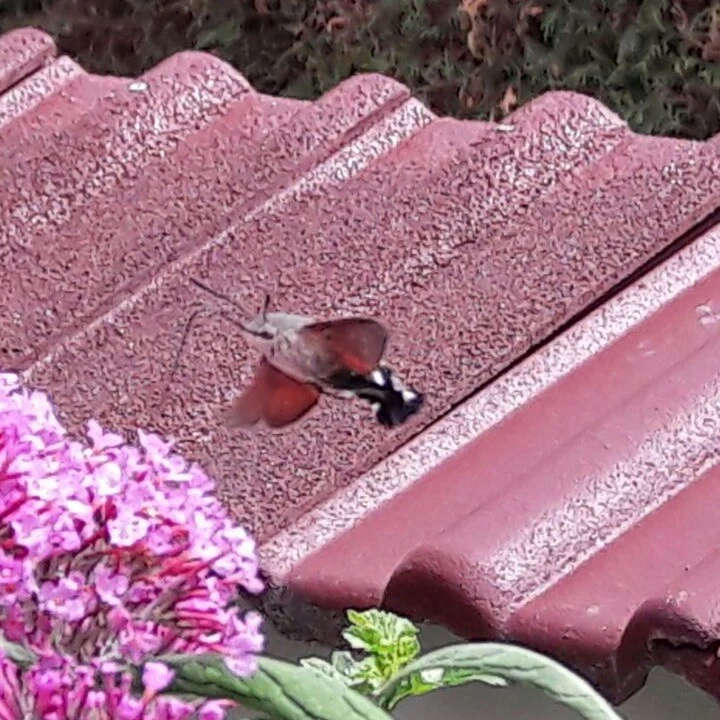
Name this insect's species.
Macroglossum stellatarum
